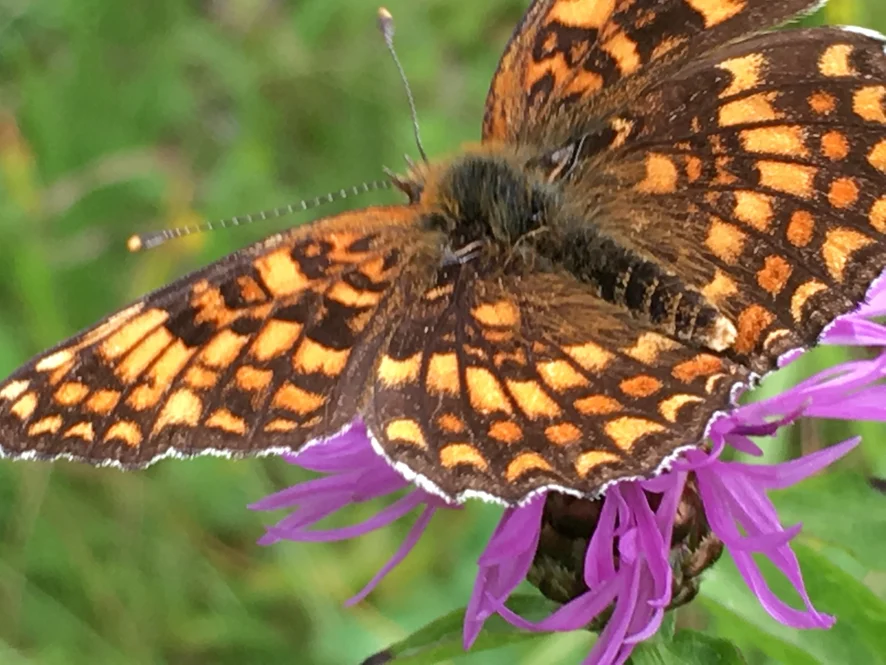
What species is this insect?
Melitaea phoebe
